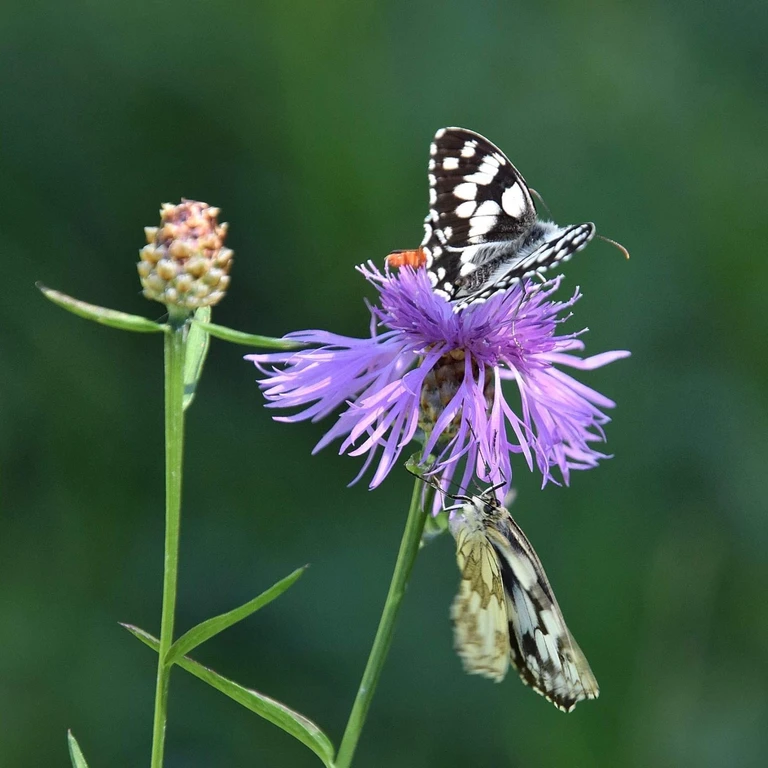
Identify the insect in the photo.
Melanargia galathea
